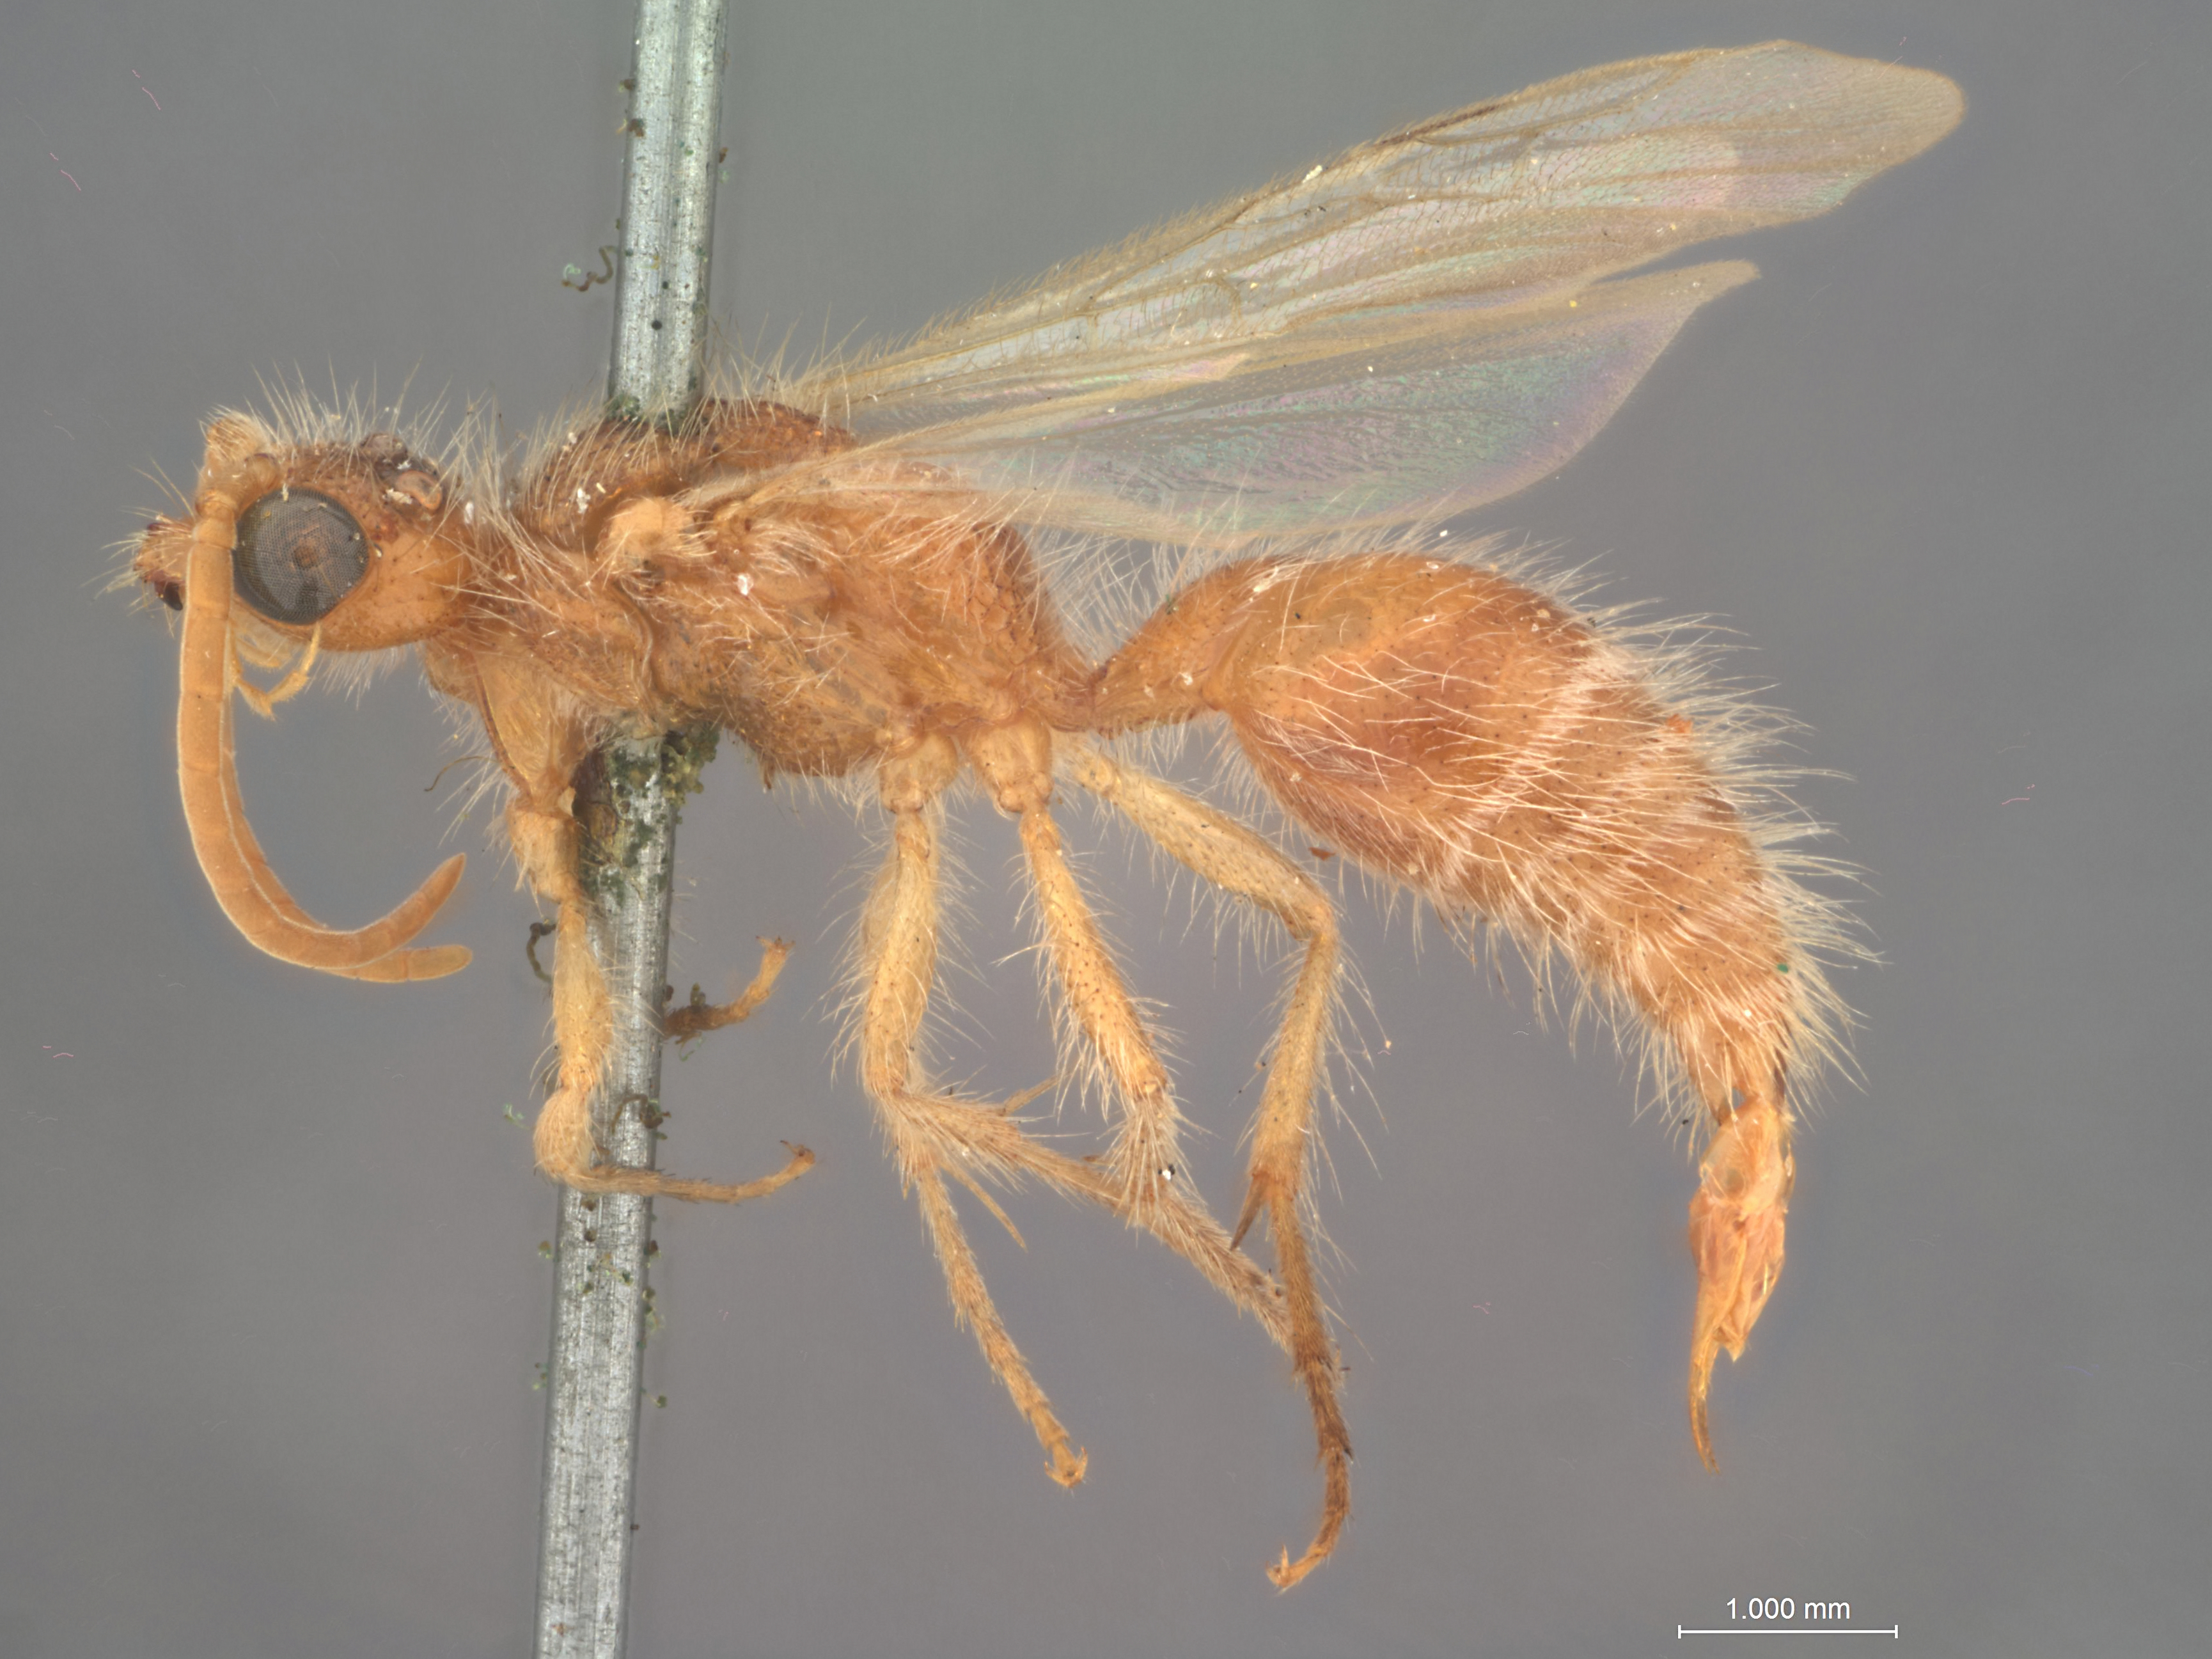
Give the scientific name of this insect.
Mutilla hamata
